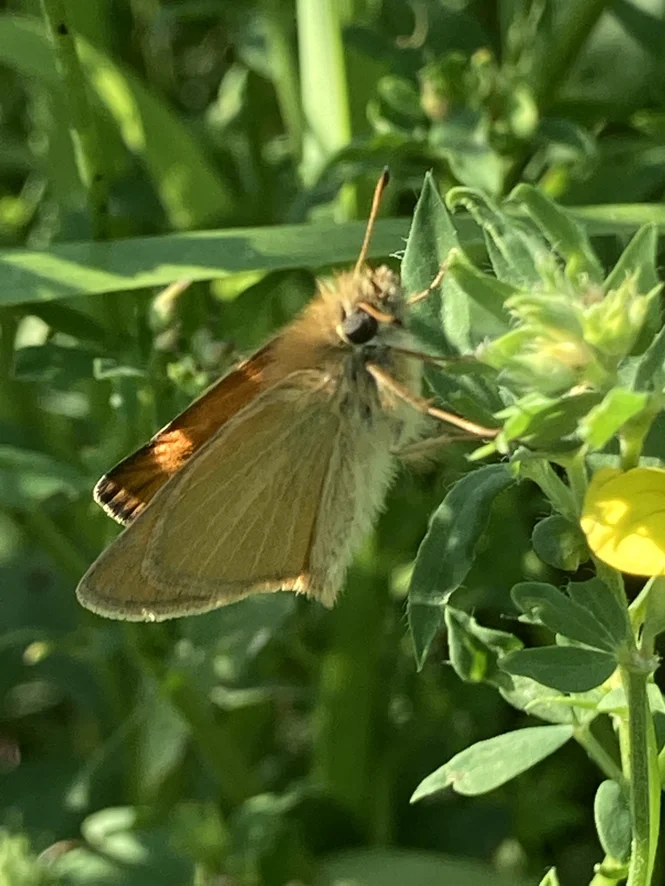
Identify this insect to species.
Thymelicus lineola
